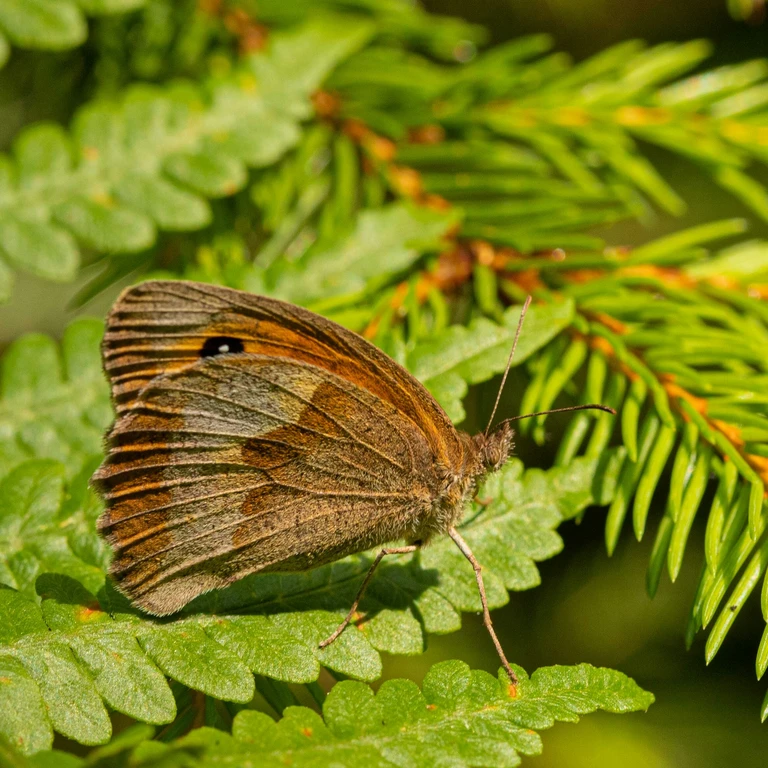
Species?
Maniola jurtina
